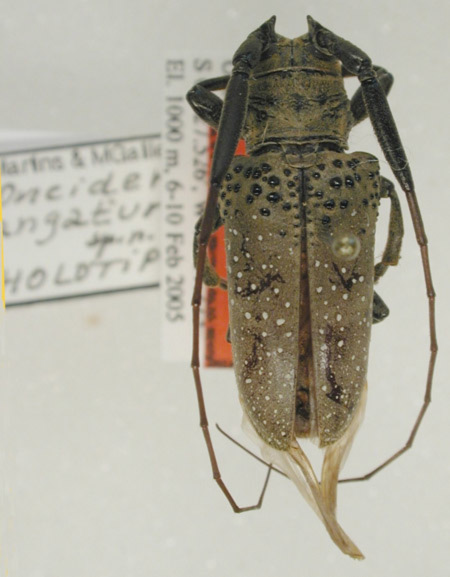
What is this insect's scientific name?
Oncideres angaturama
